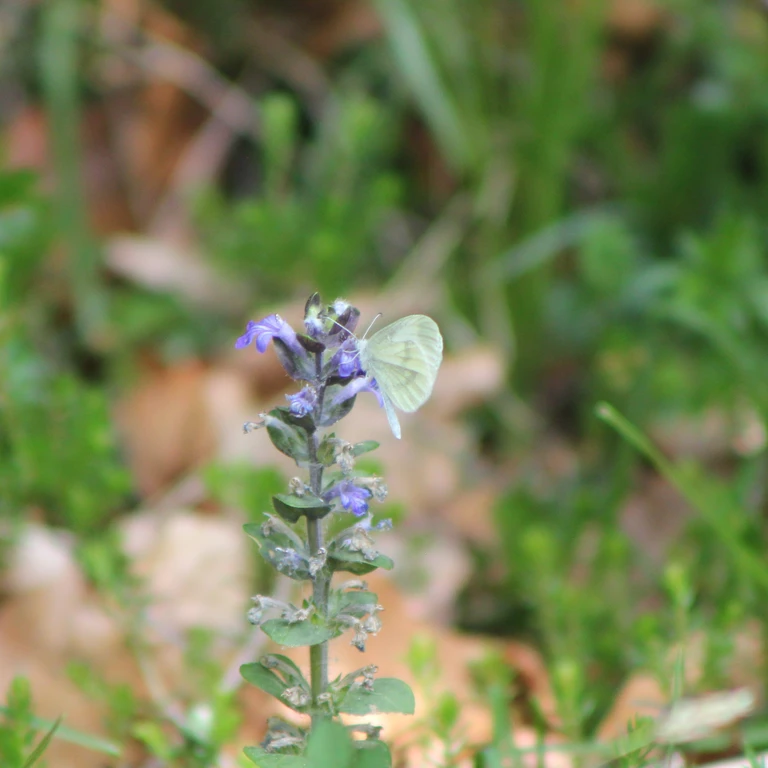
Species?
Leptidea sinapis/juvernica
